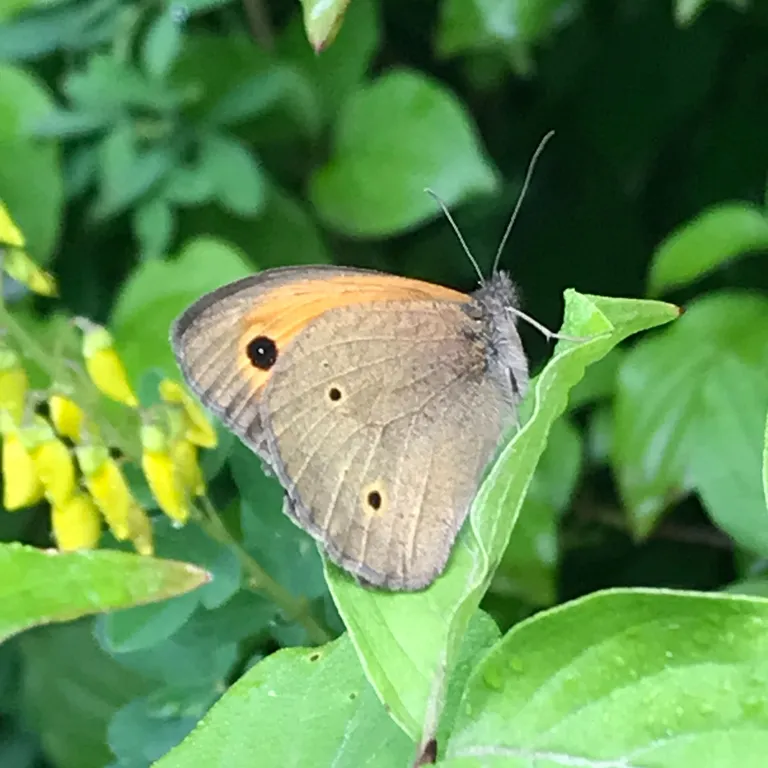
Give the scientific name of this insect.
Maniola jurtina
